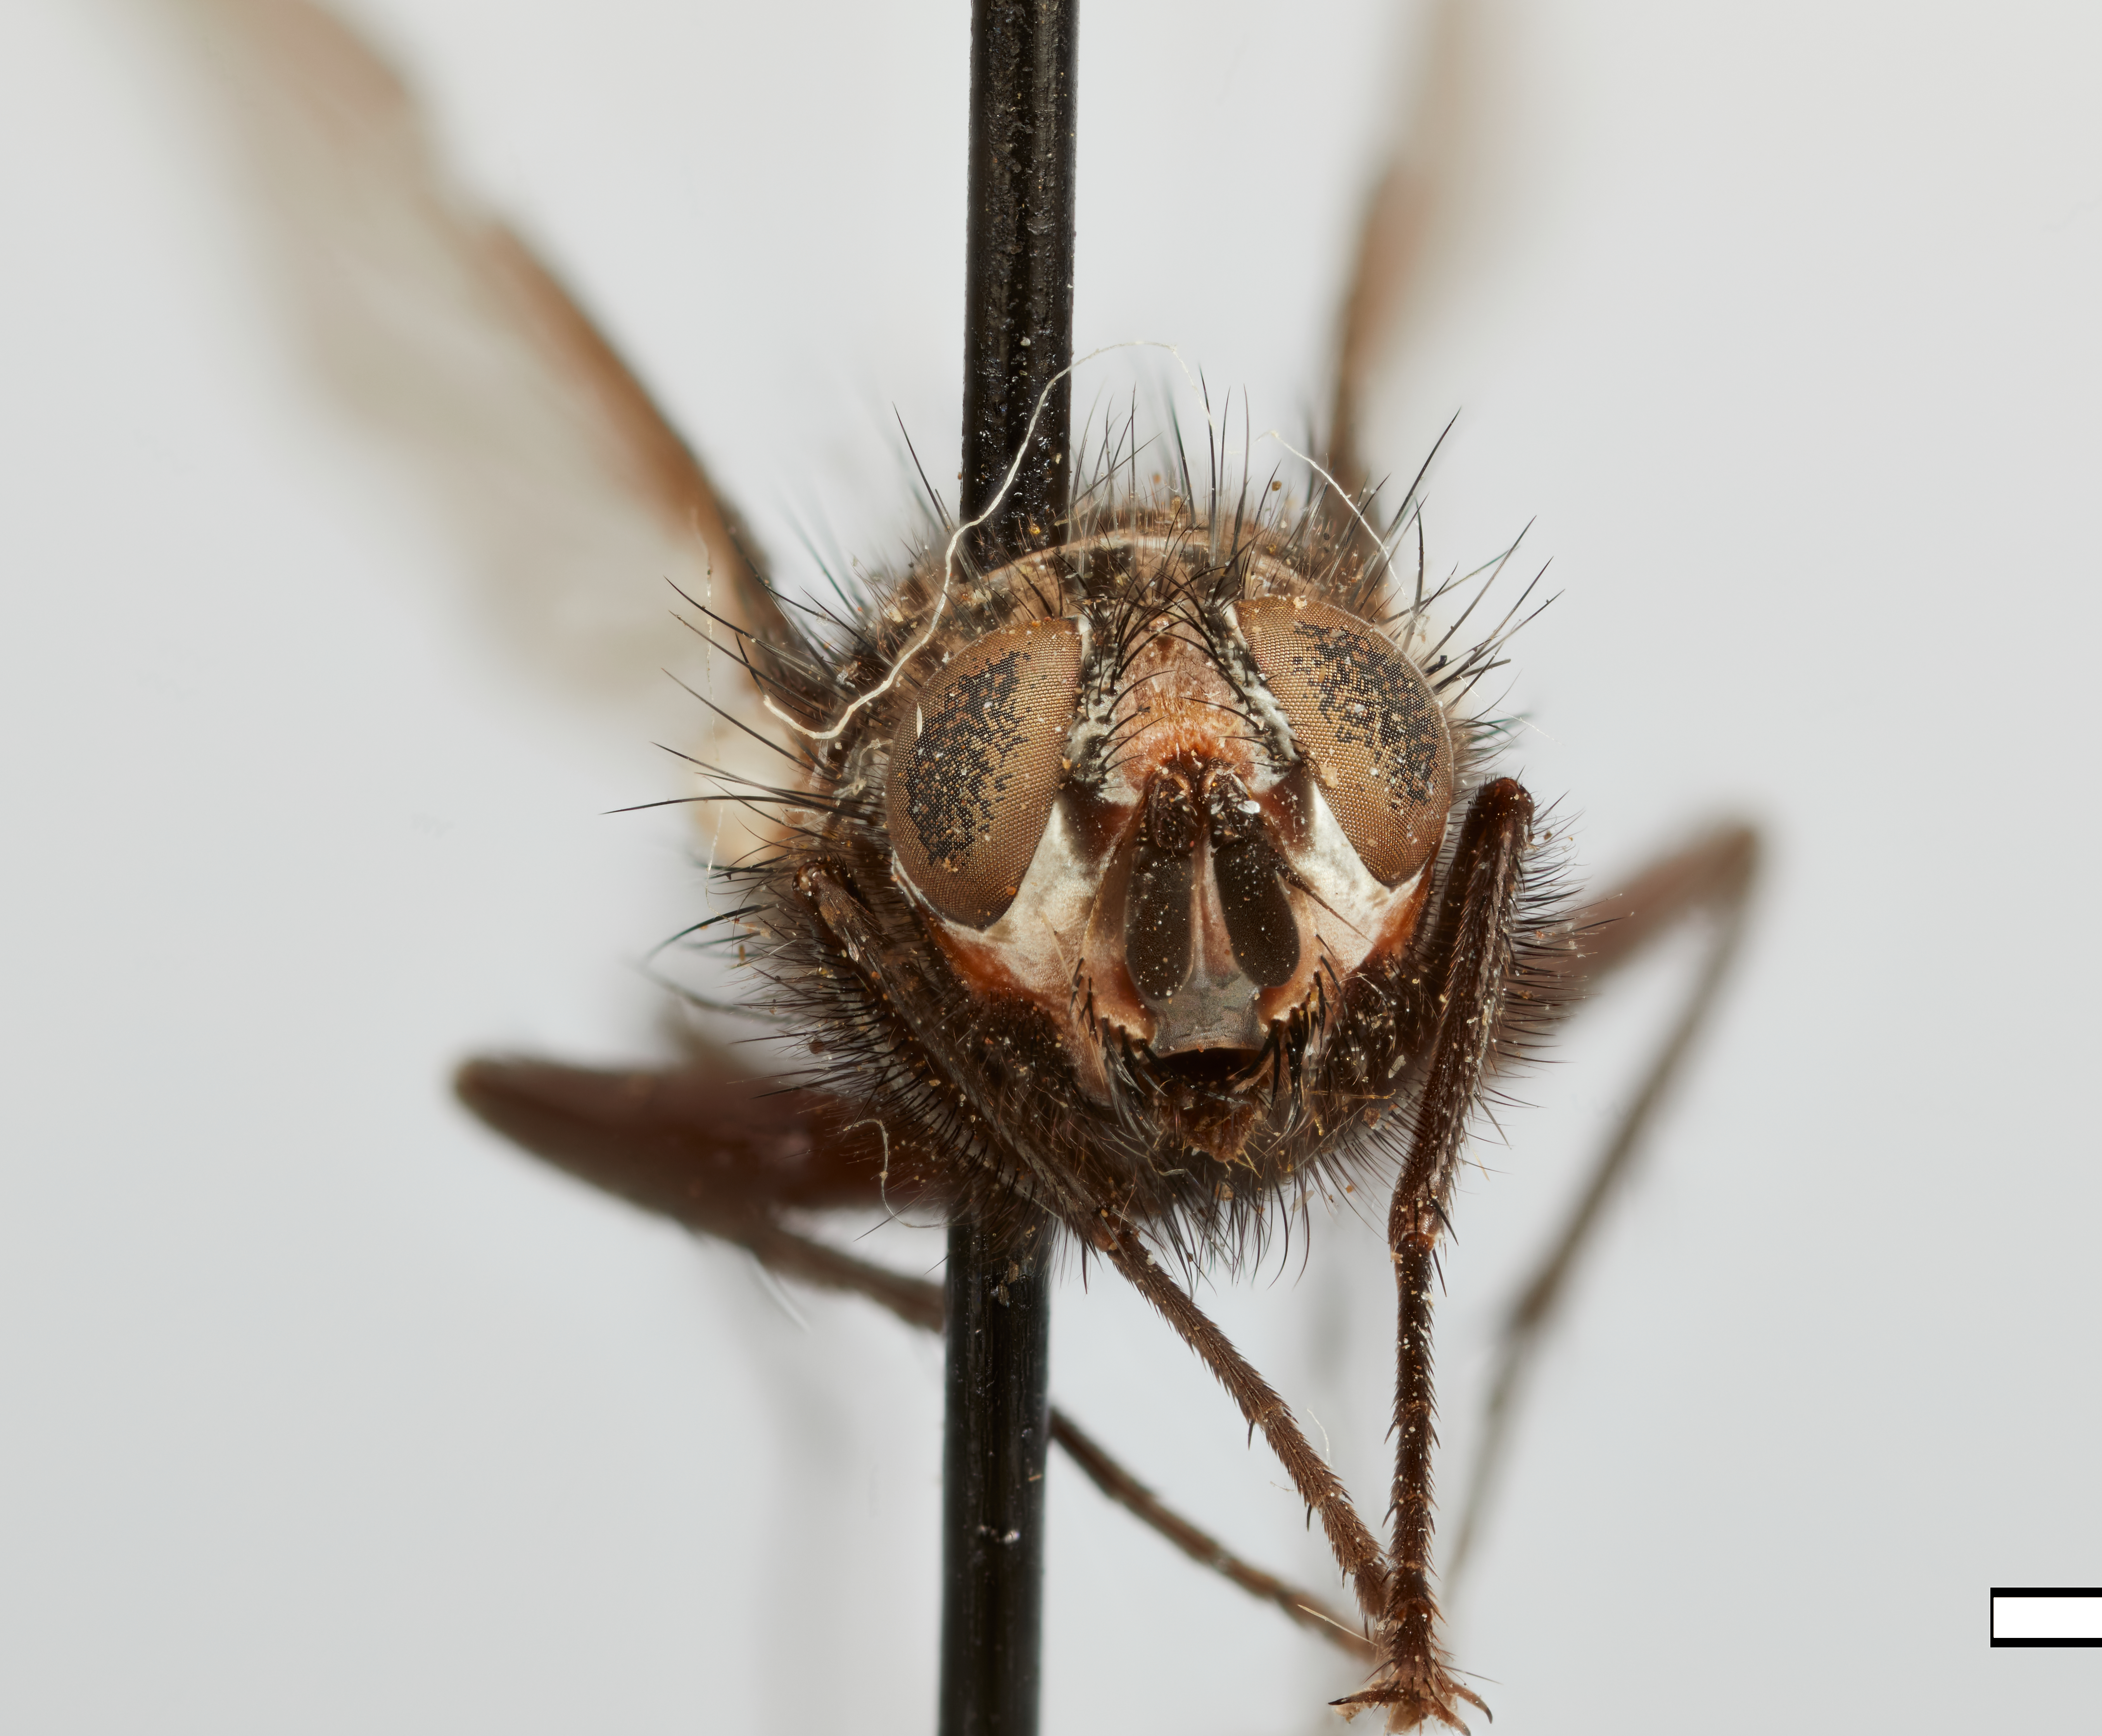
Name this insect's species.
Dasyuromyia aperta
